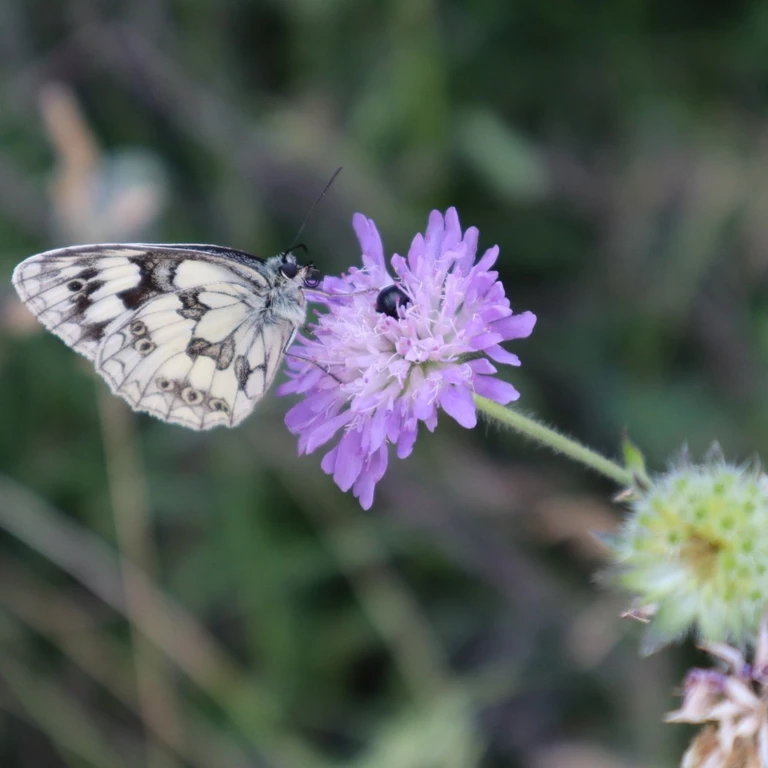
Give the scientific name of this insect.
Melanargia galathea
